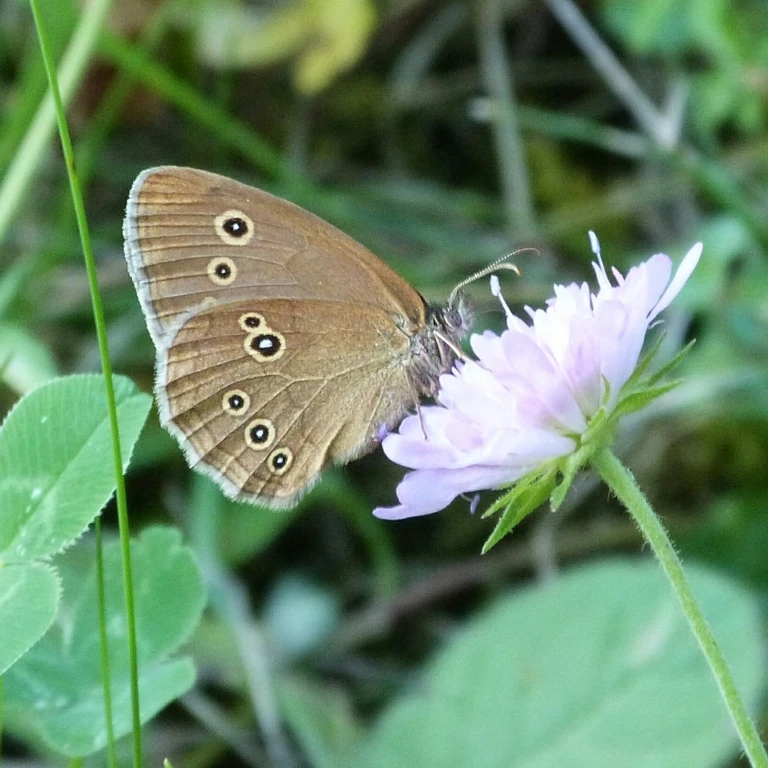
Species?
Aphantopus hyperantus
